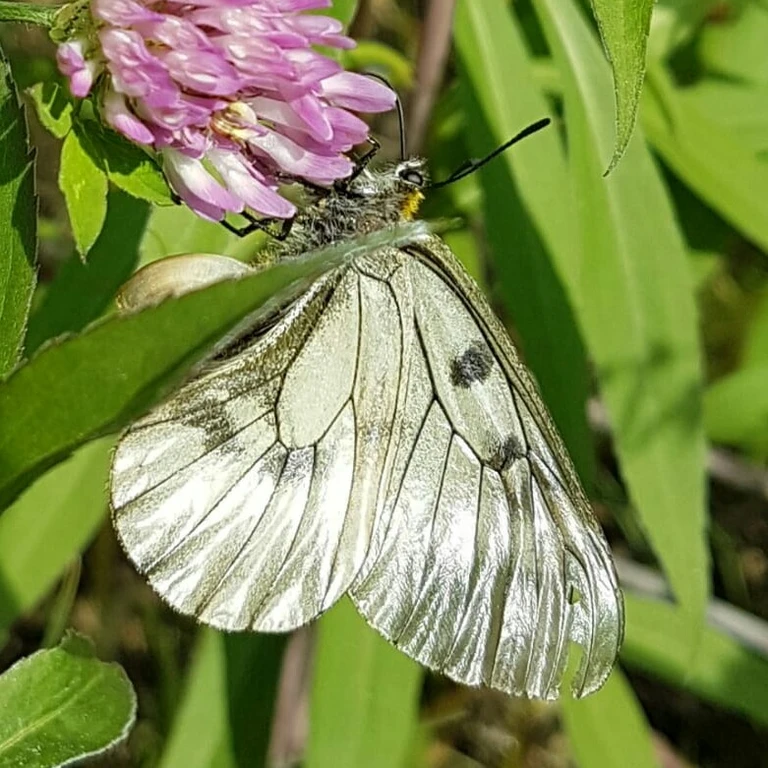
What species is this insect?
Parnassius mnemosyne
